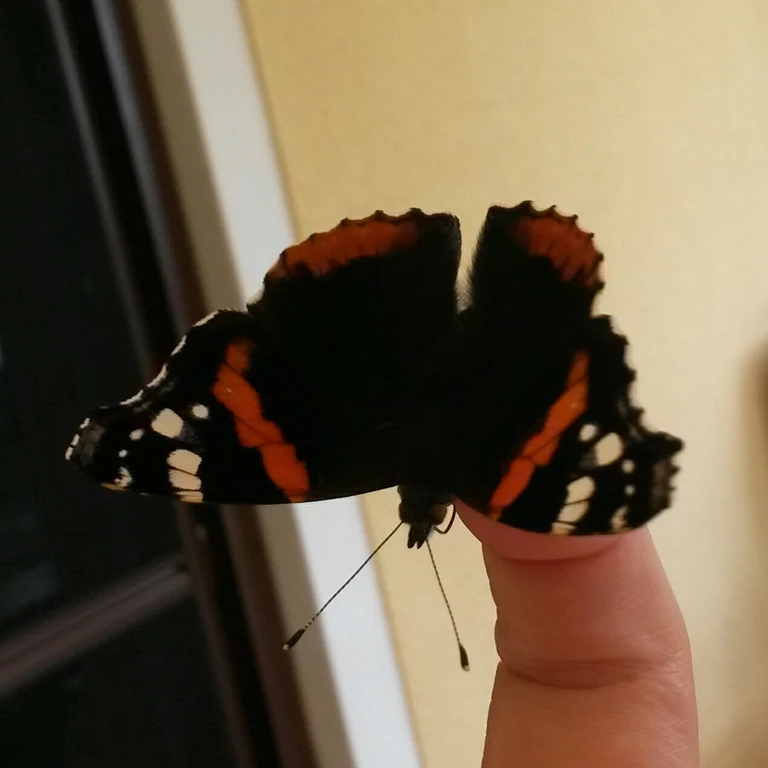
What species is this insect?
Vanessa atalanta
